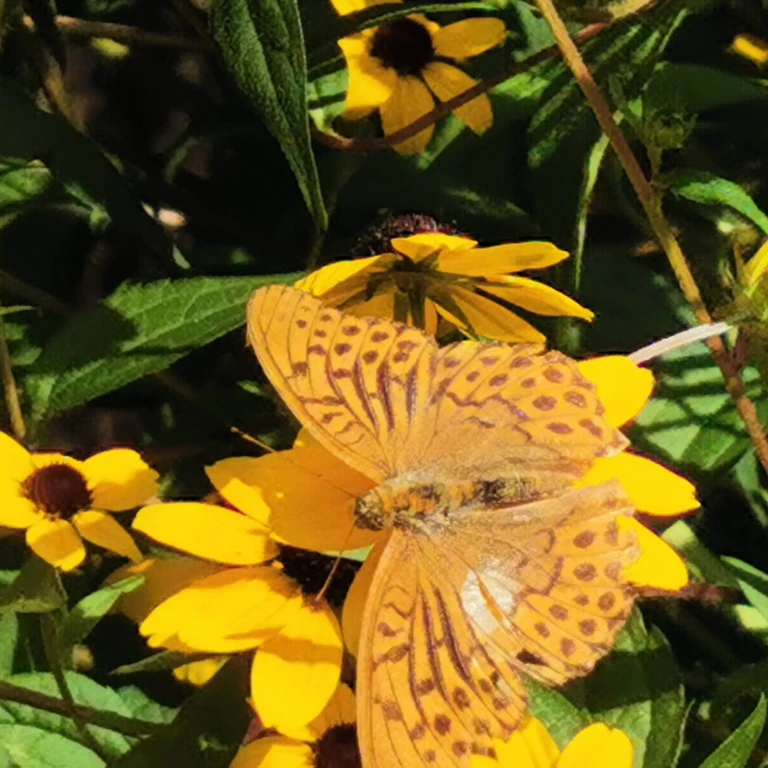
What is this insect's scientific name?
Argynnis paphia
